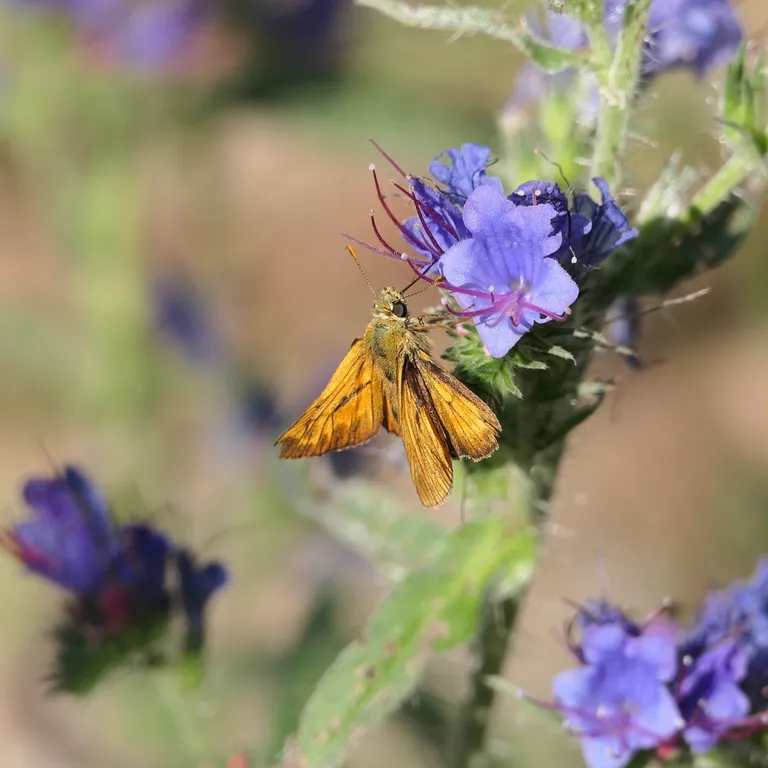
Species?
Ochlodes sylvanus (also Ochlodes venata)
